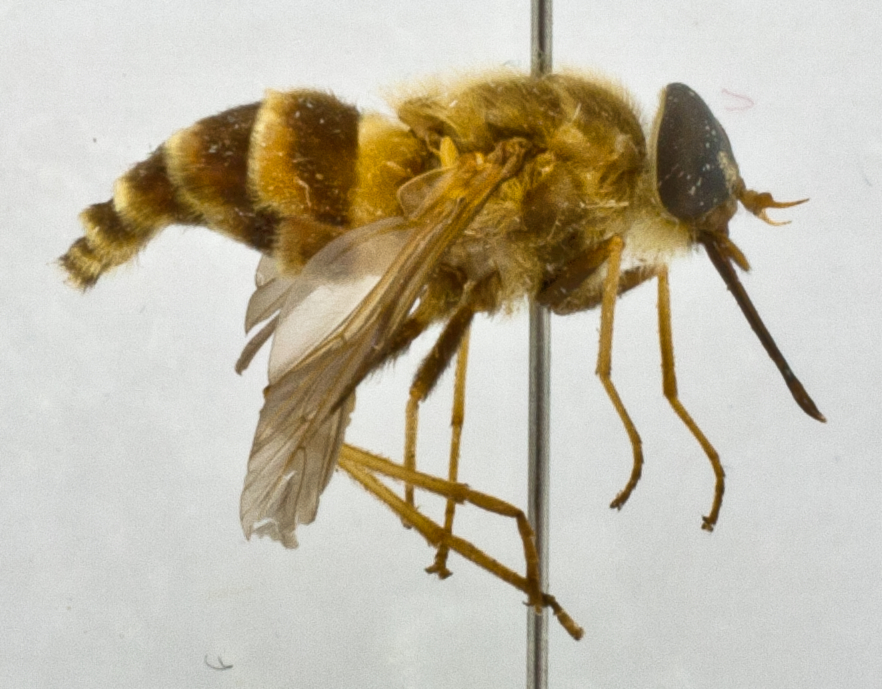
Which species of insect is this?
Mesopangonius brackleyae
